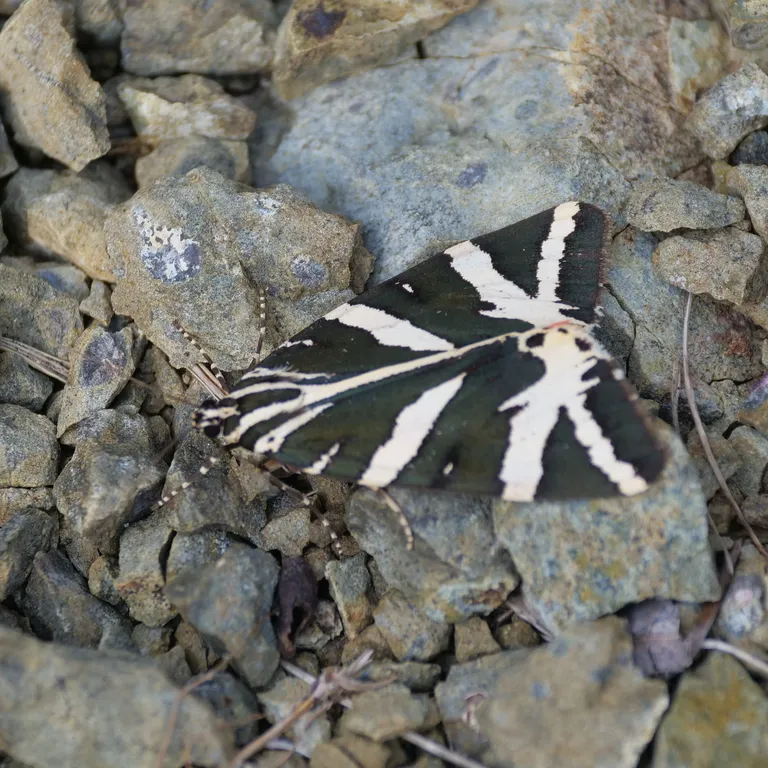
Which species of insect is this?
Euplagia quadripunctaria
